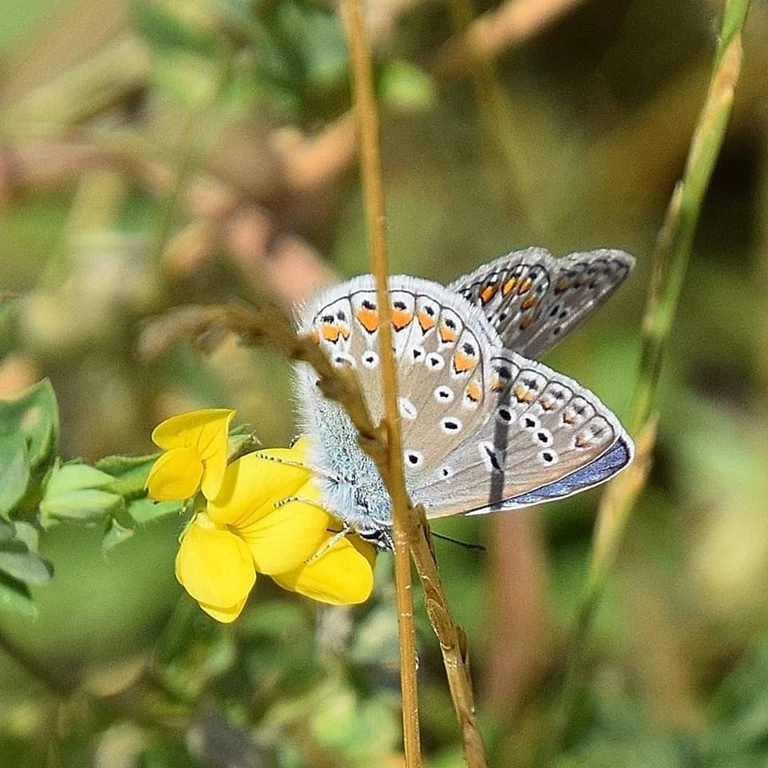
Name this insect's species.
Polyommatus icarus
